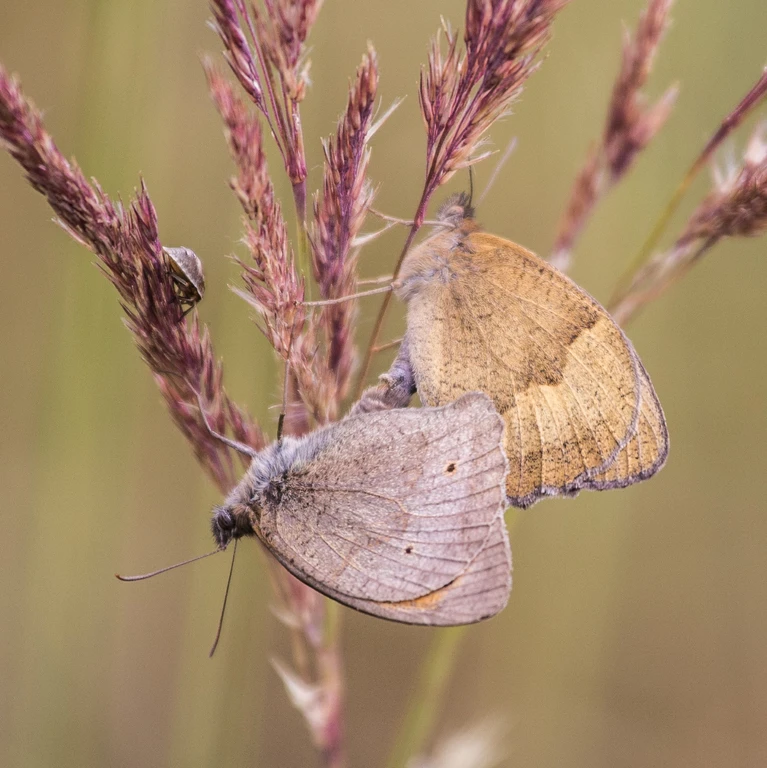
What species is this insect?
Maniola jurtina
